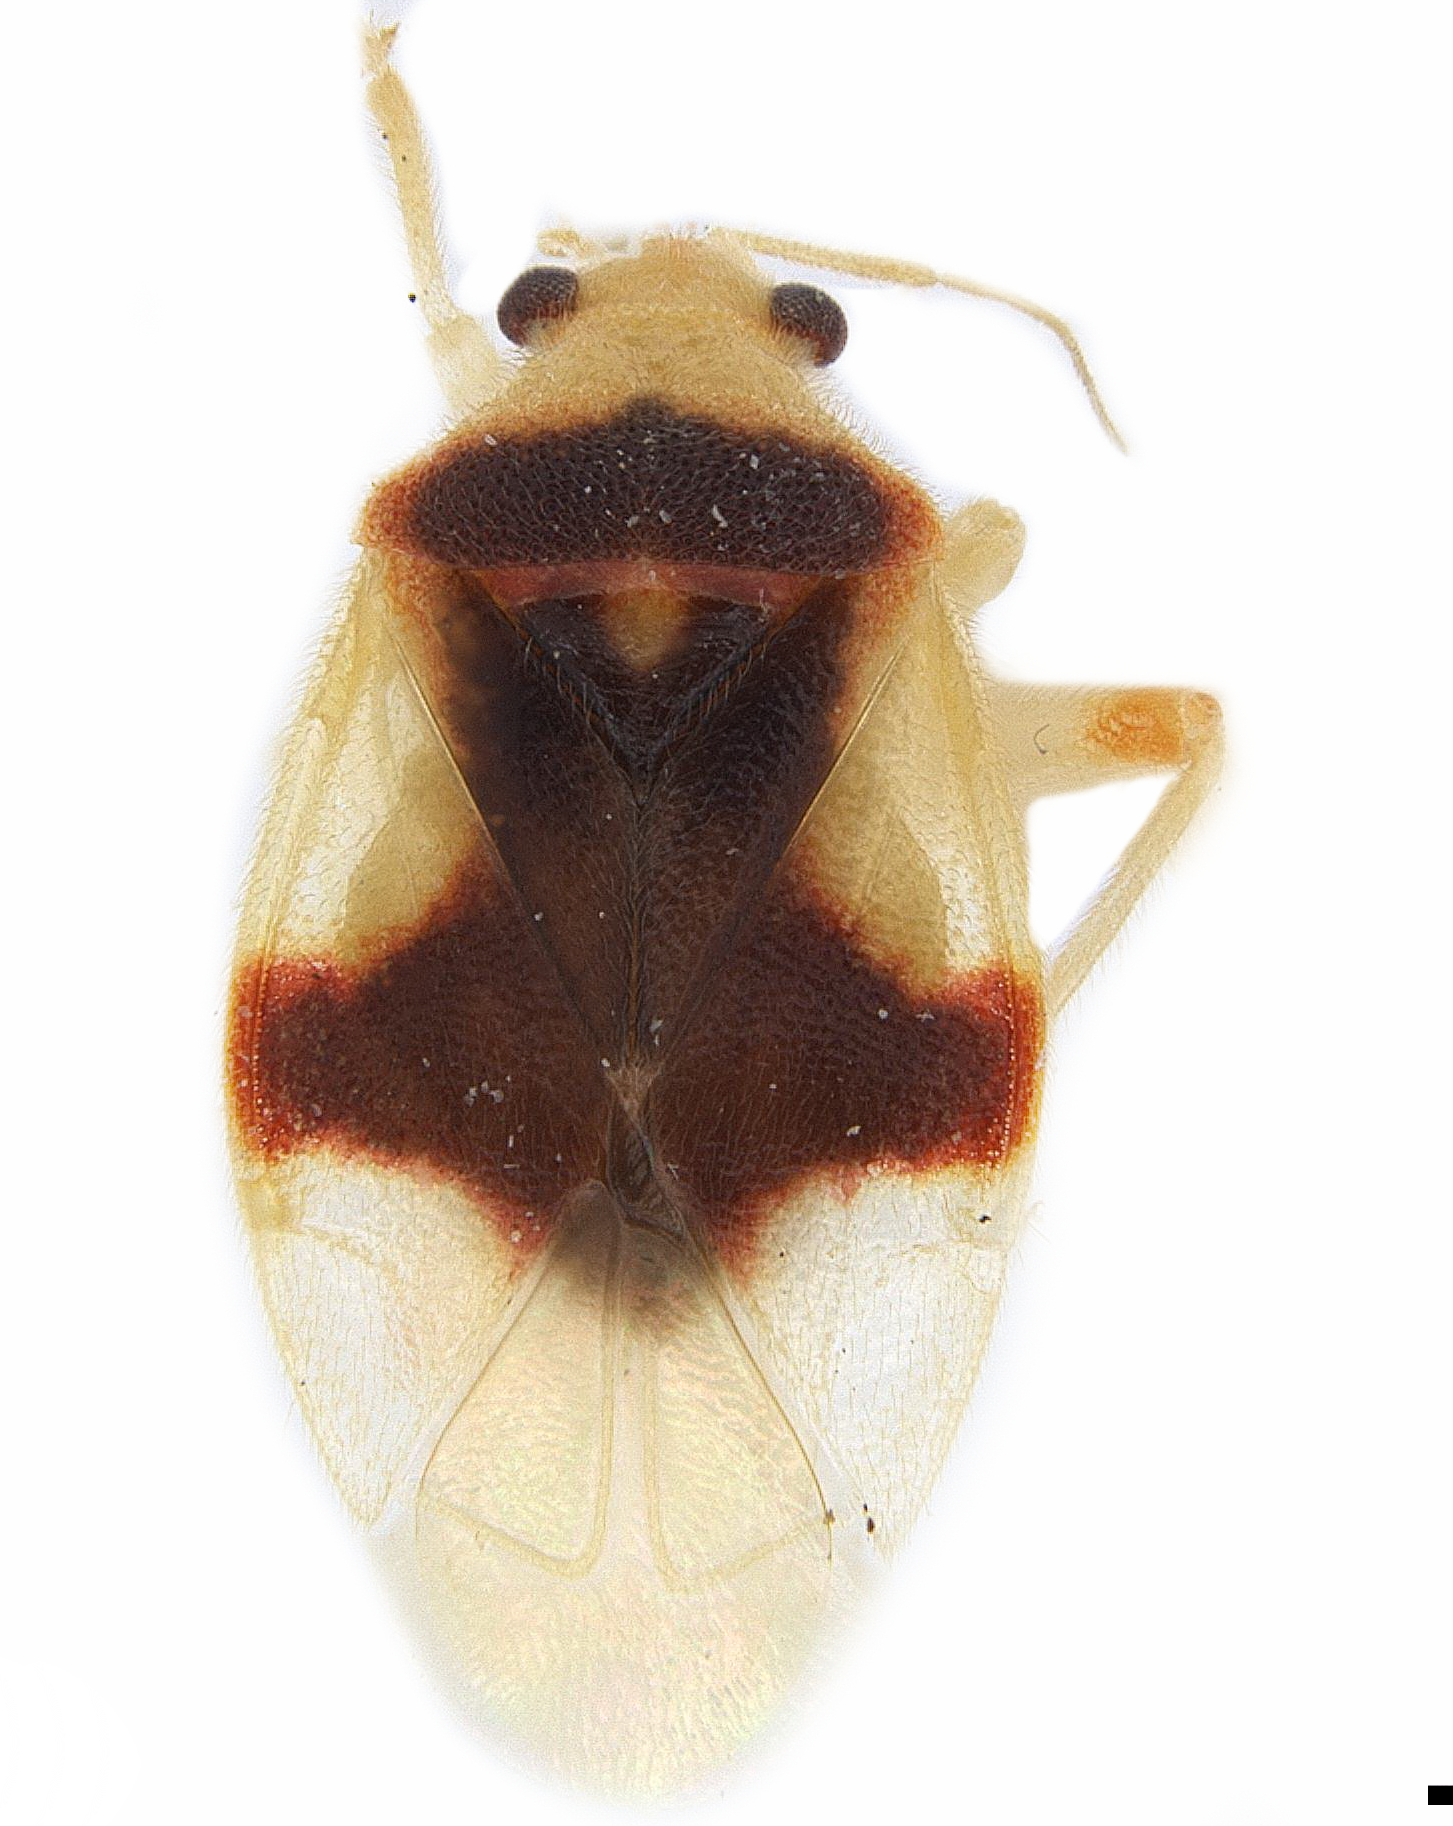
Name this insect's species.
Parafurius discifer
